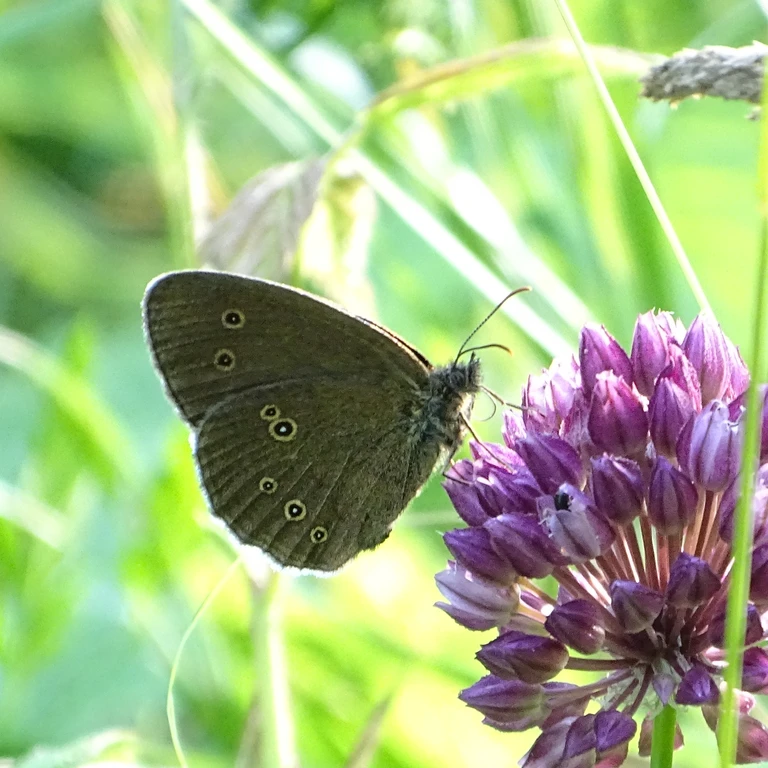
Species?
Aphantopus hyperantus
